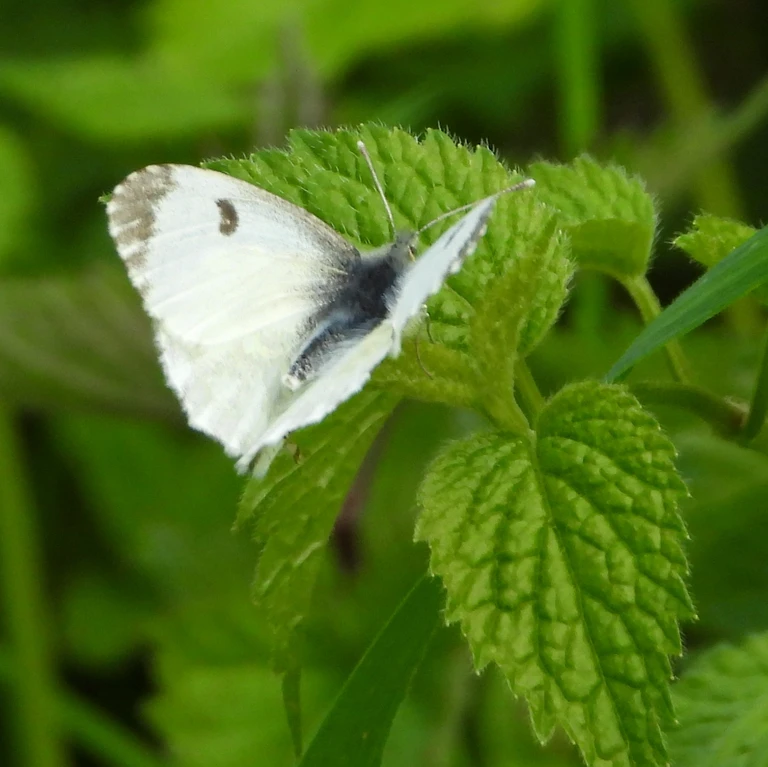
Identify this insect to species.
Anthocharis cardamines
